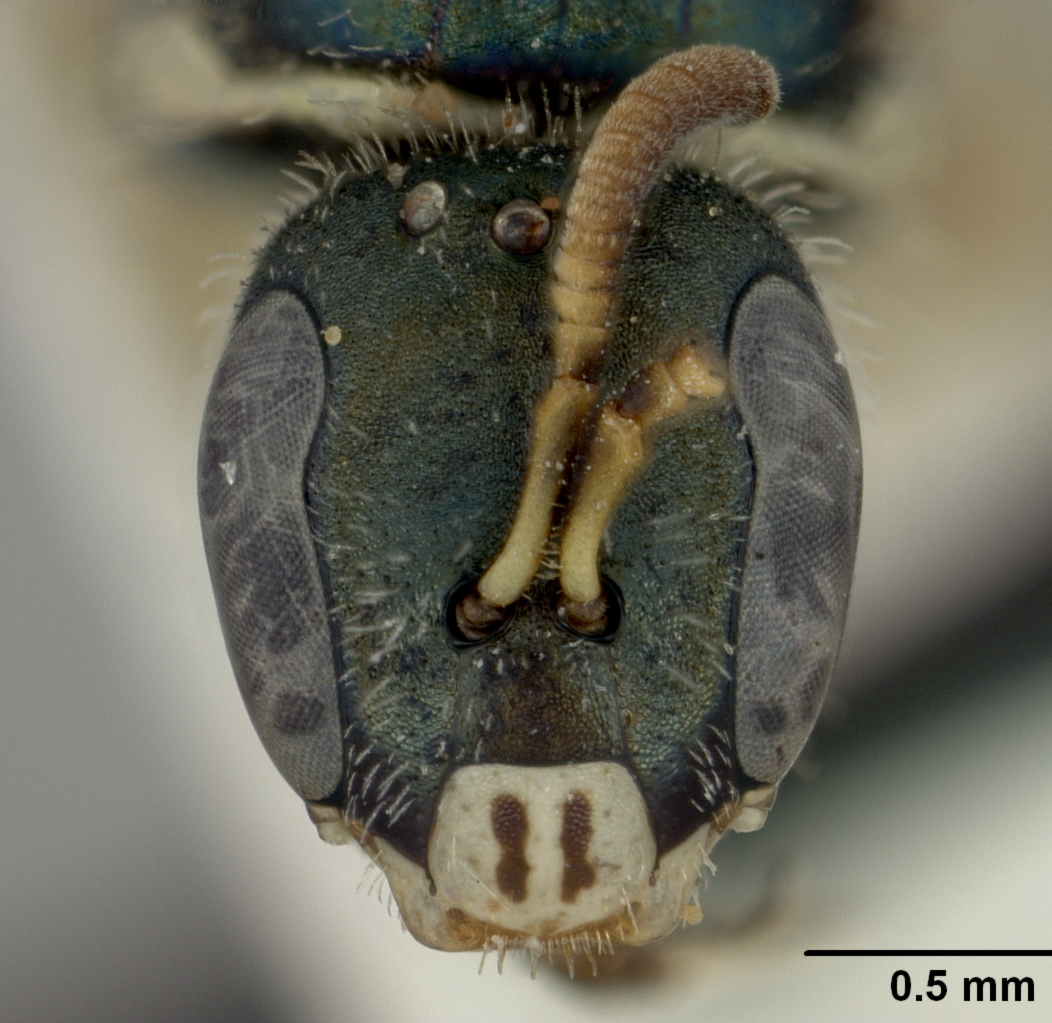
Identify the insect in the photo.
Nomioides senecionis
